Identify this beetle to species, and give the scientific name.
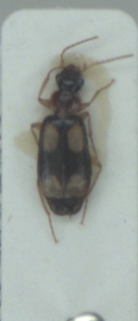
Dromius quadrimaculatus
